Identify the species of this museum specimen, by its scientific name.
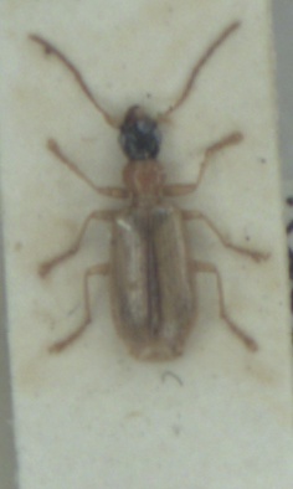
Demetrias atricapillus
